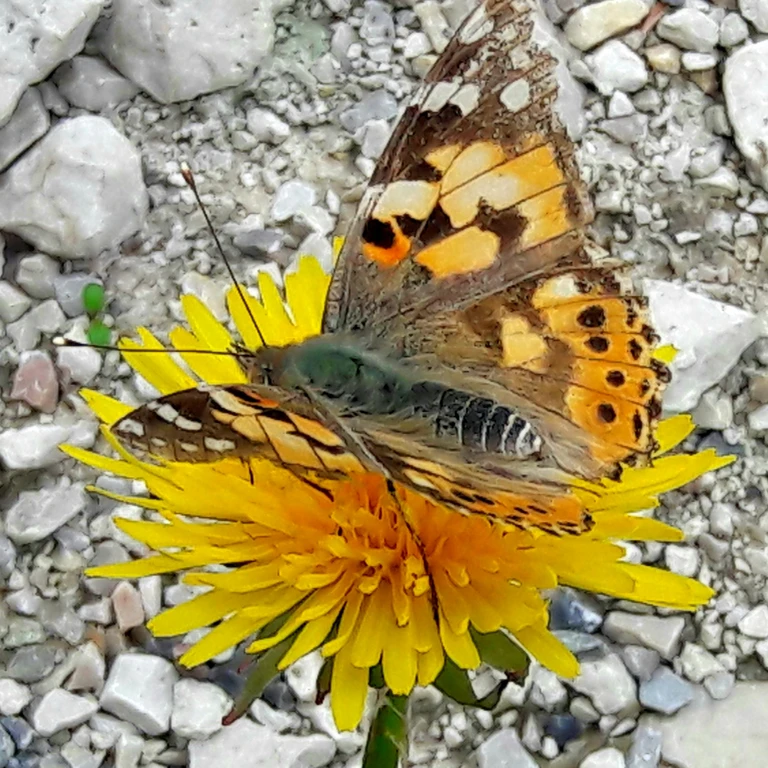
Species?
Vanessa cardui
